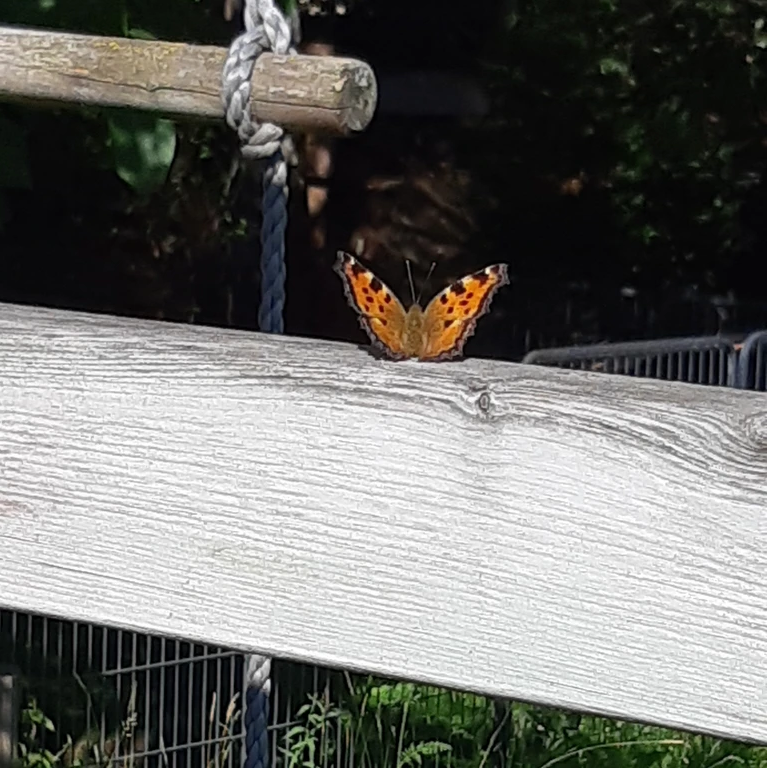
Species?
Nymphalis polychloros
